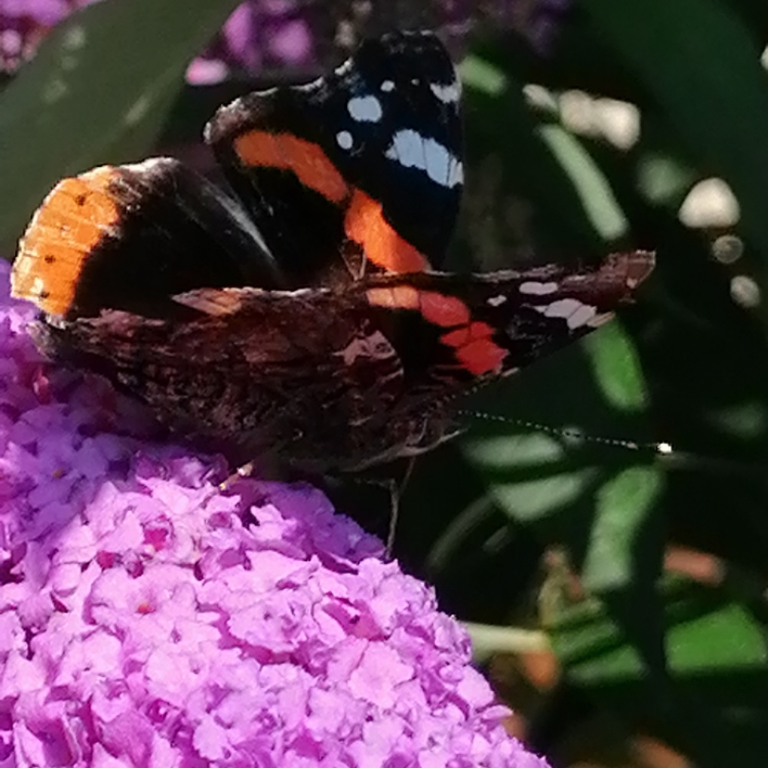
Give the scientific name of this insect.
Vanessa atalanta
